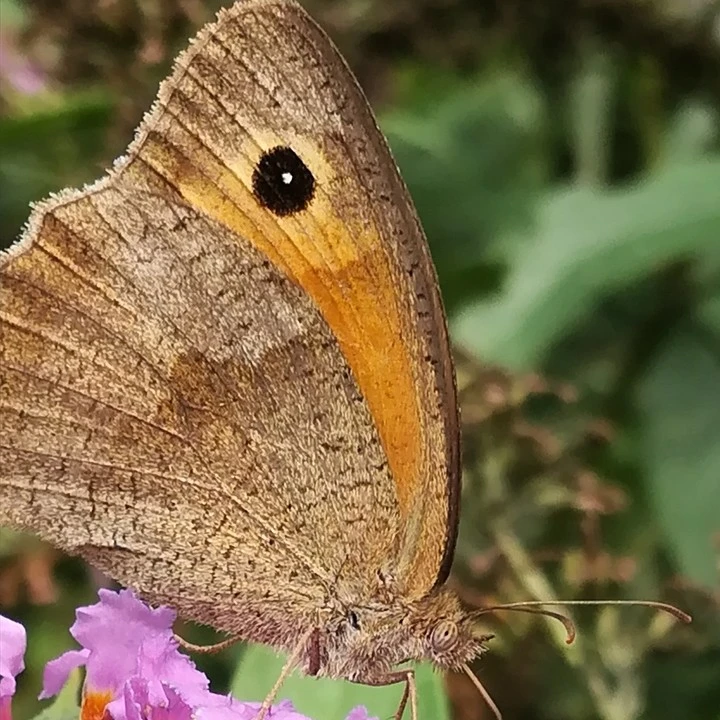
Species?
Maniola jurtina
